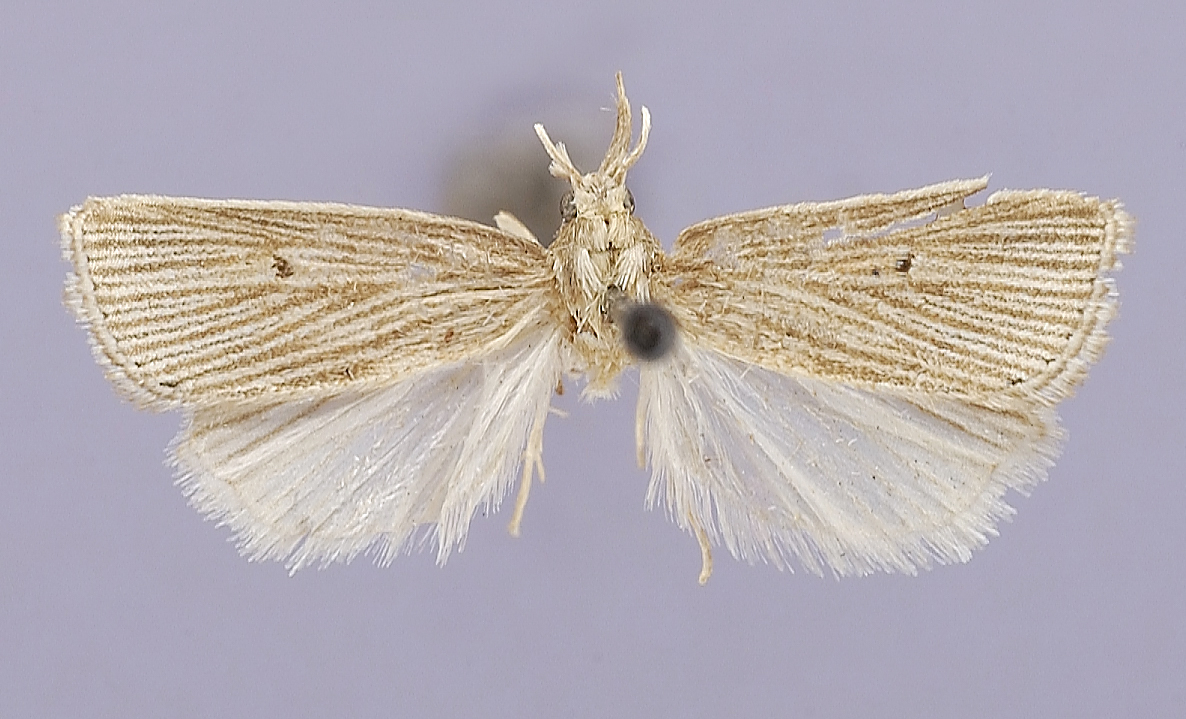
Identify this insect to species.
Haimbachia venosalis
